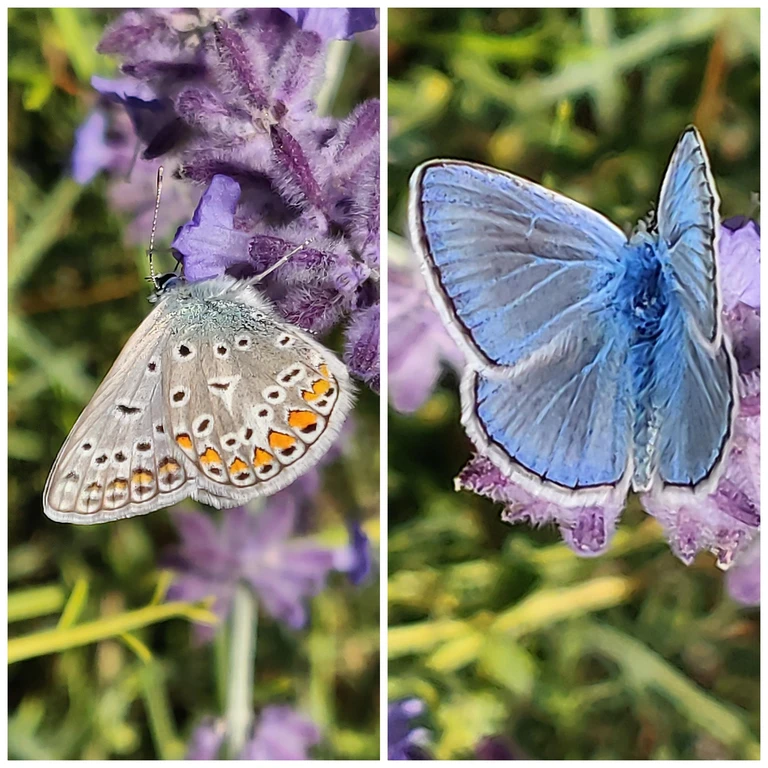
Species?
Polyommatus icarus
